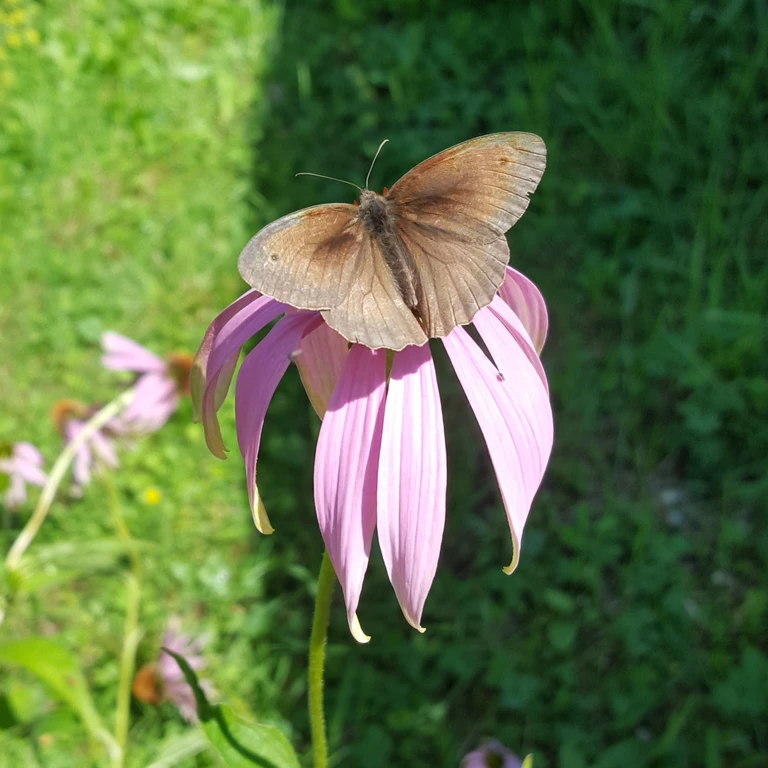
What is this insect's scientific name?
Maniola jurtina
